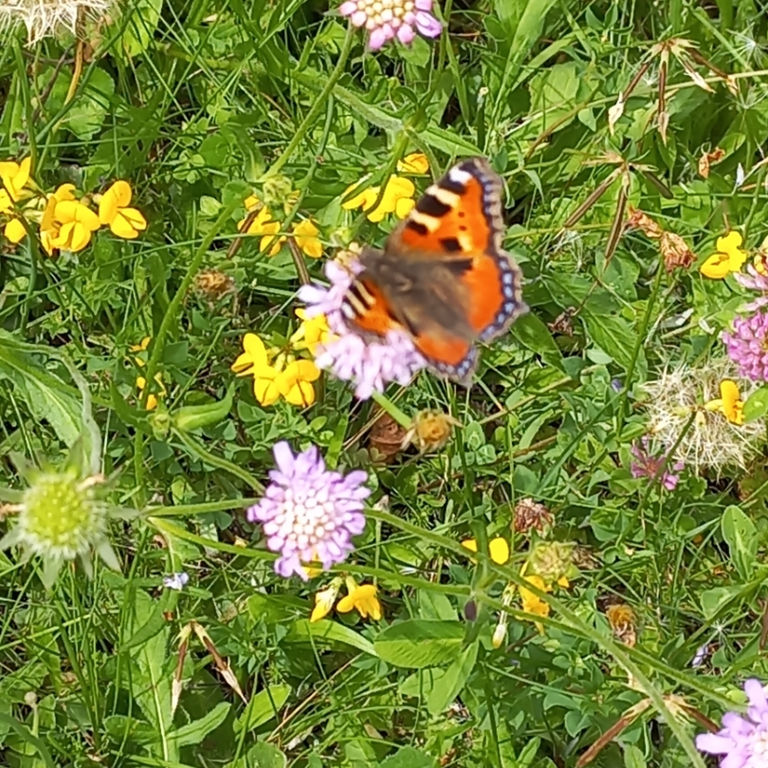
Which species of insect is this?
Aglais urticae
